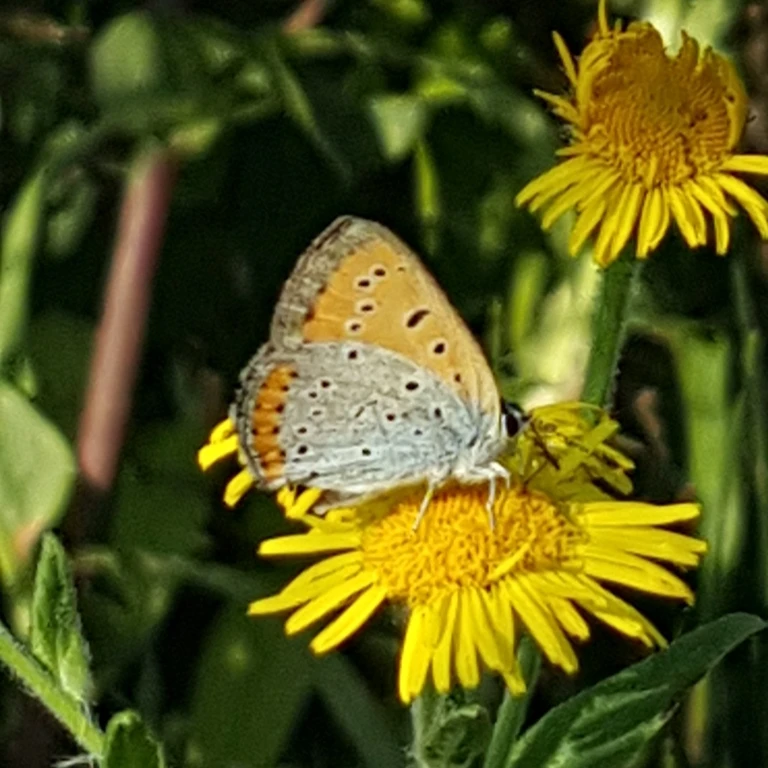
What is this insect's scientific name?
Lycaena dispar
